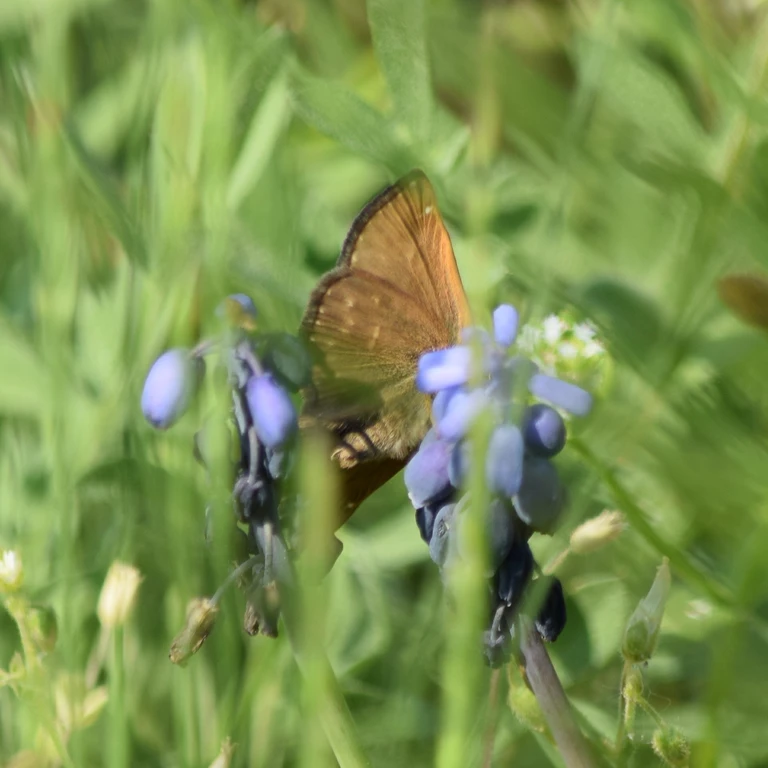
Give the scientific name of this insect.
Erynnis tages
